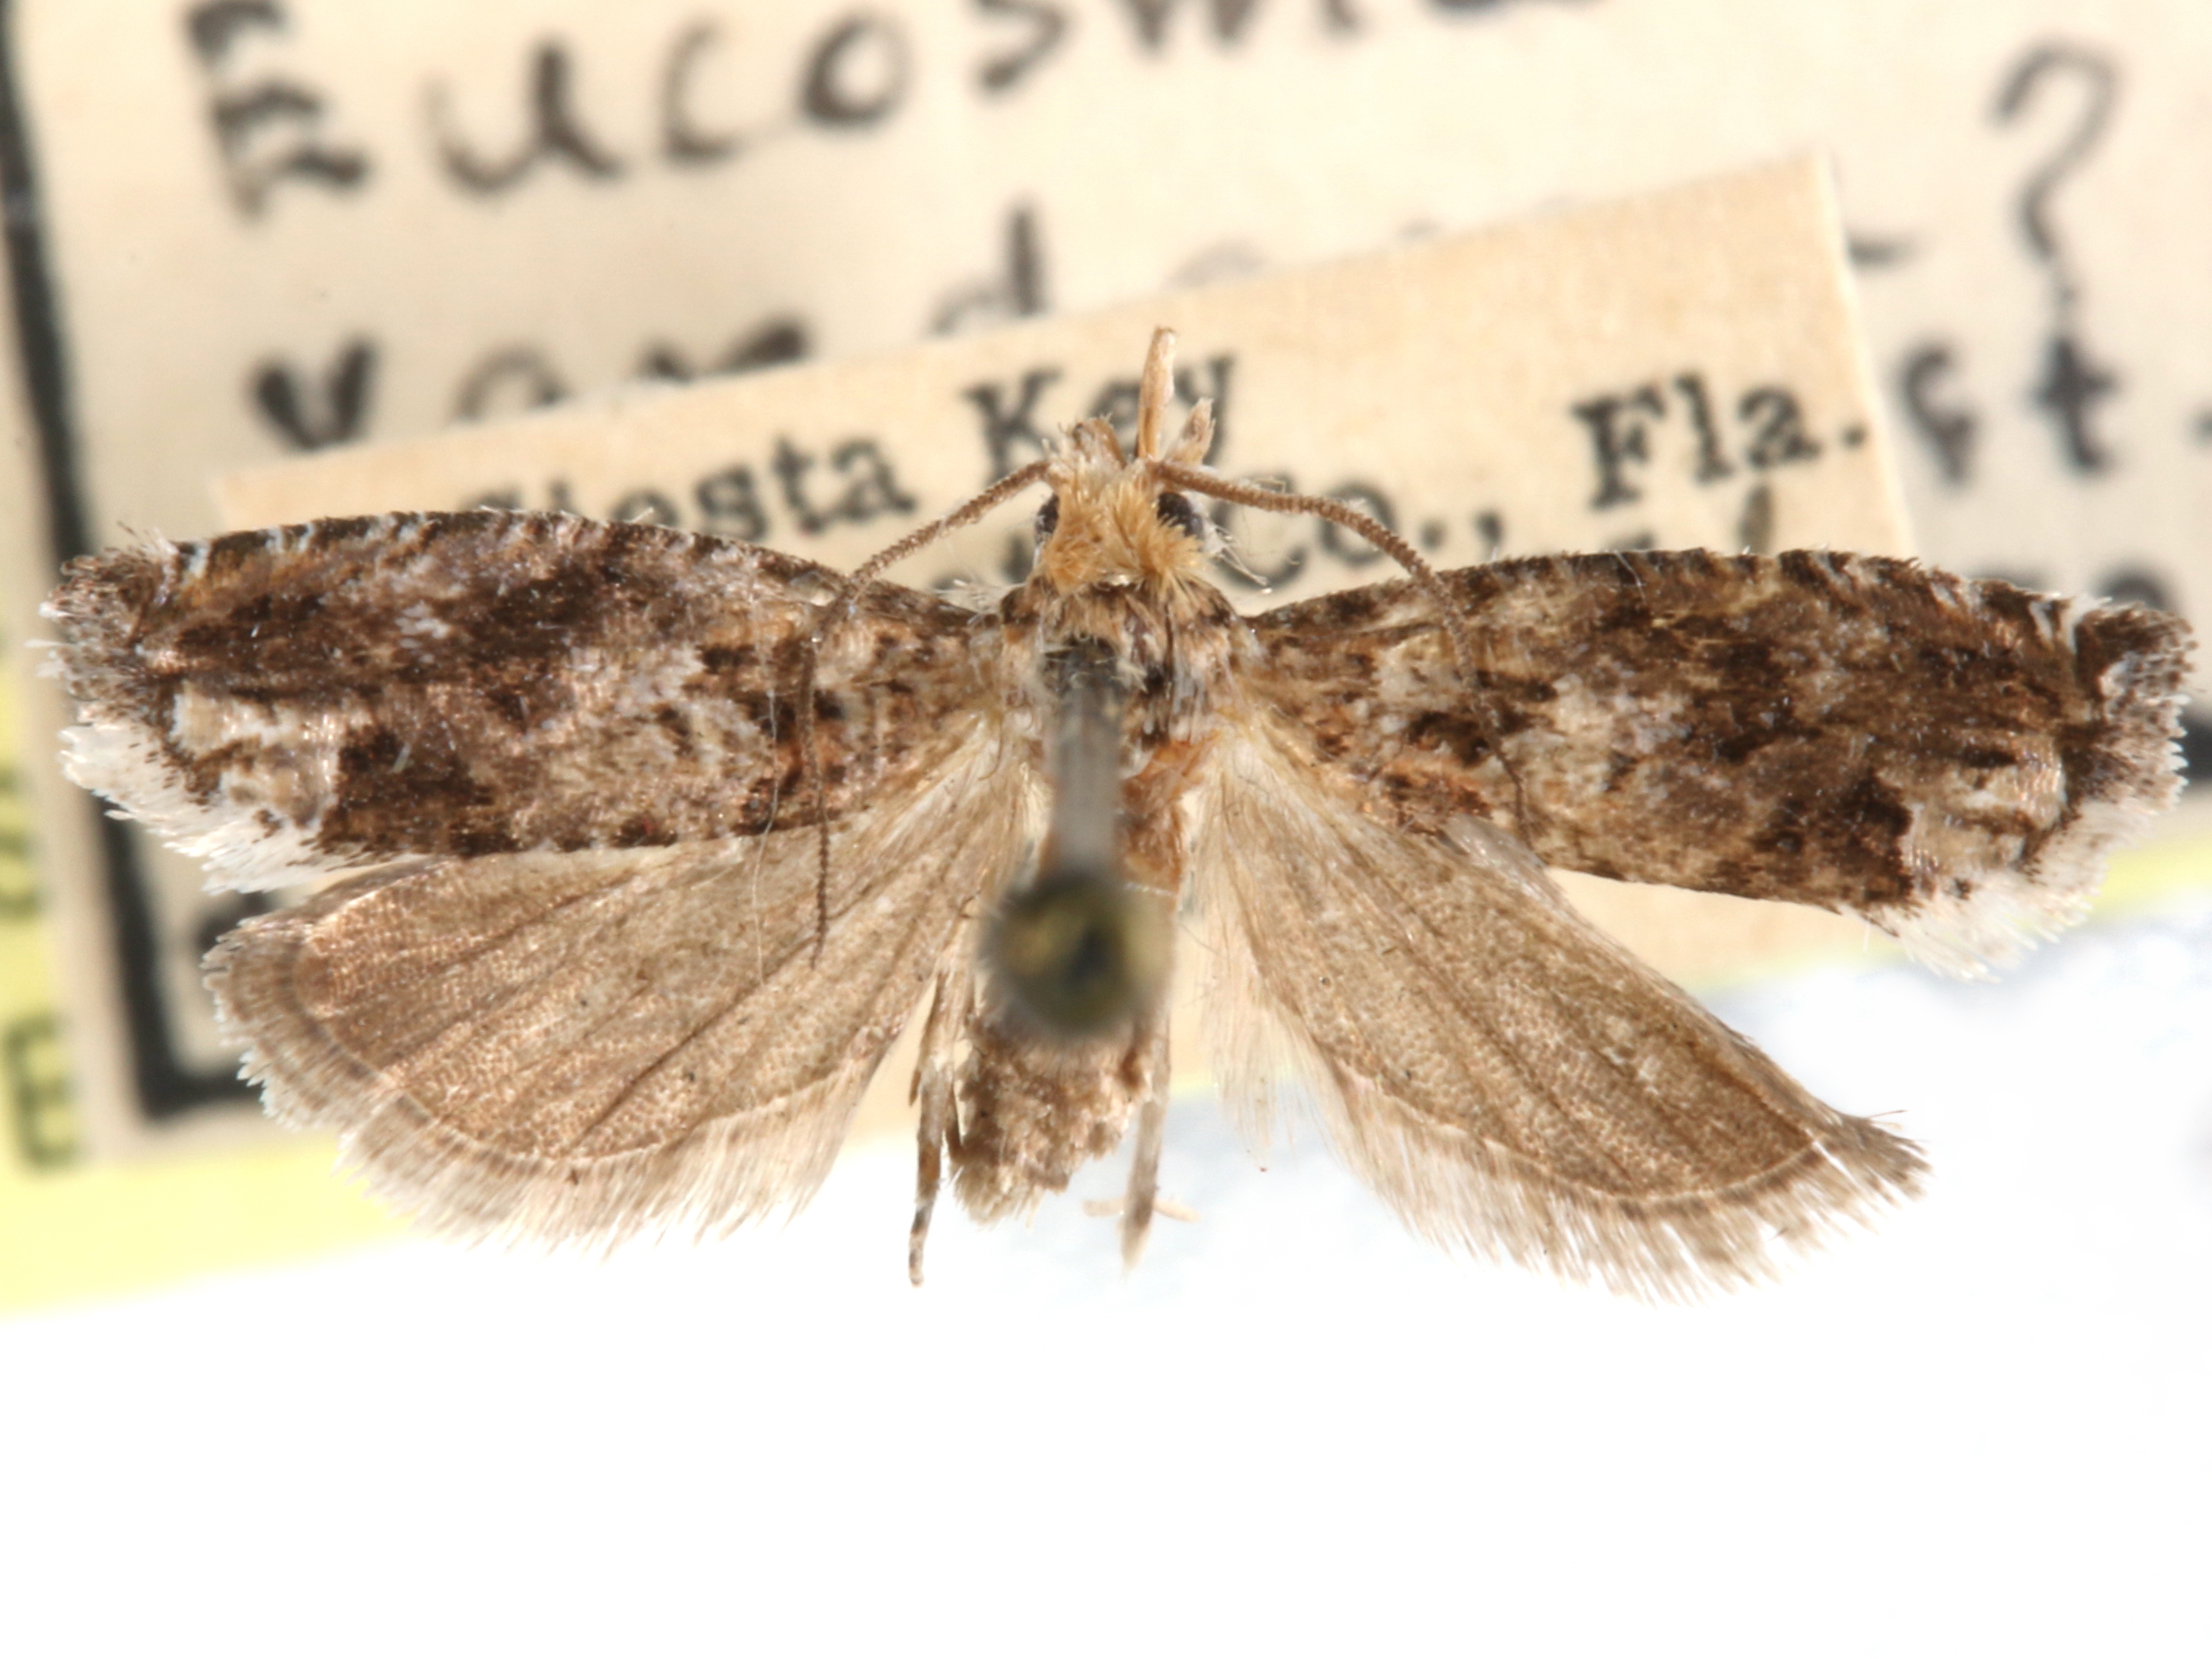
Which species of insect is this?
Pelochrista vandana
